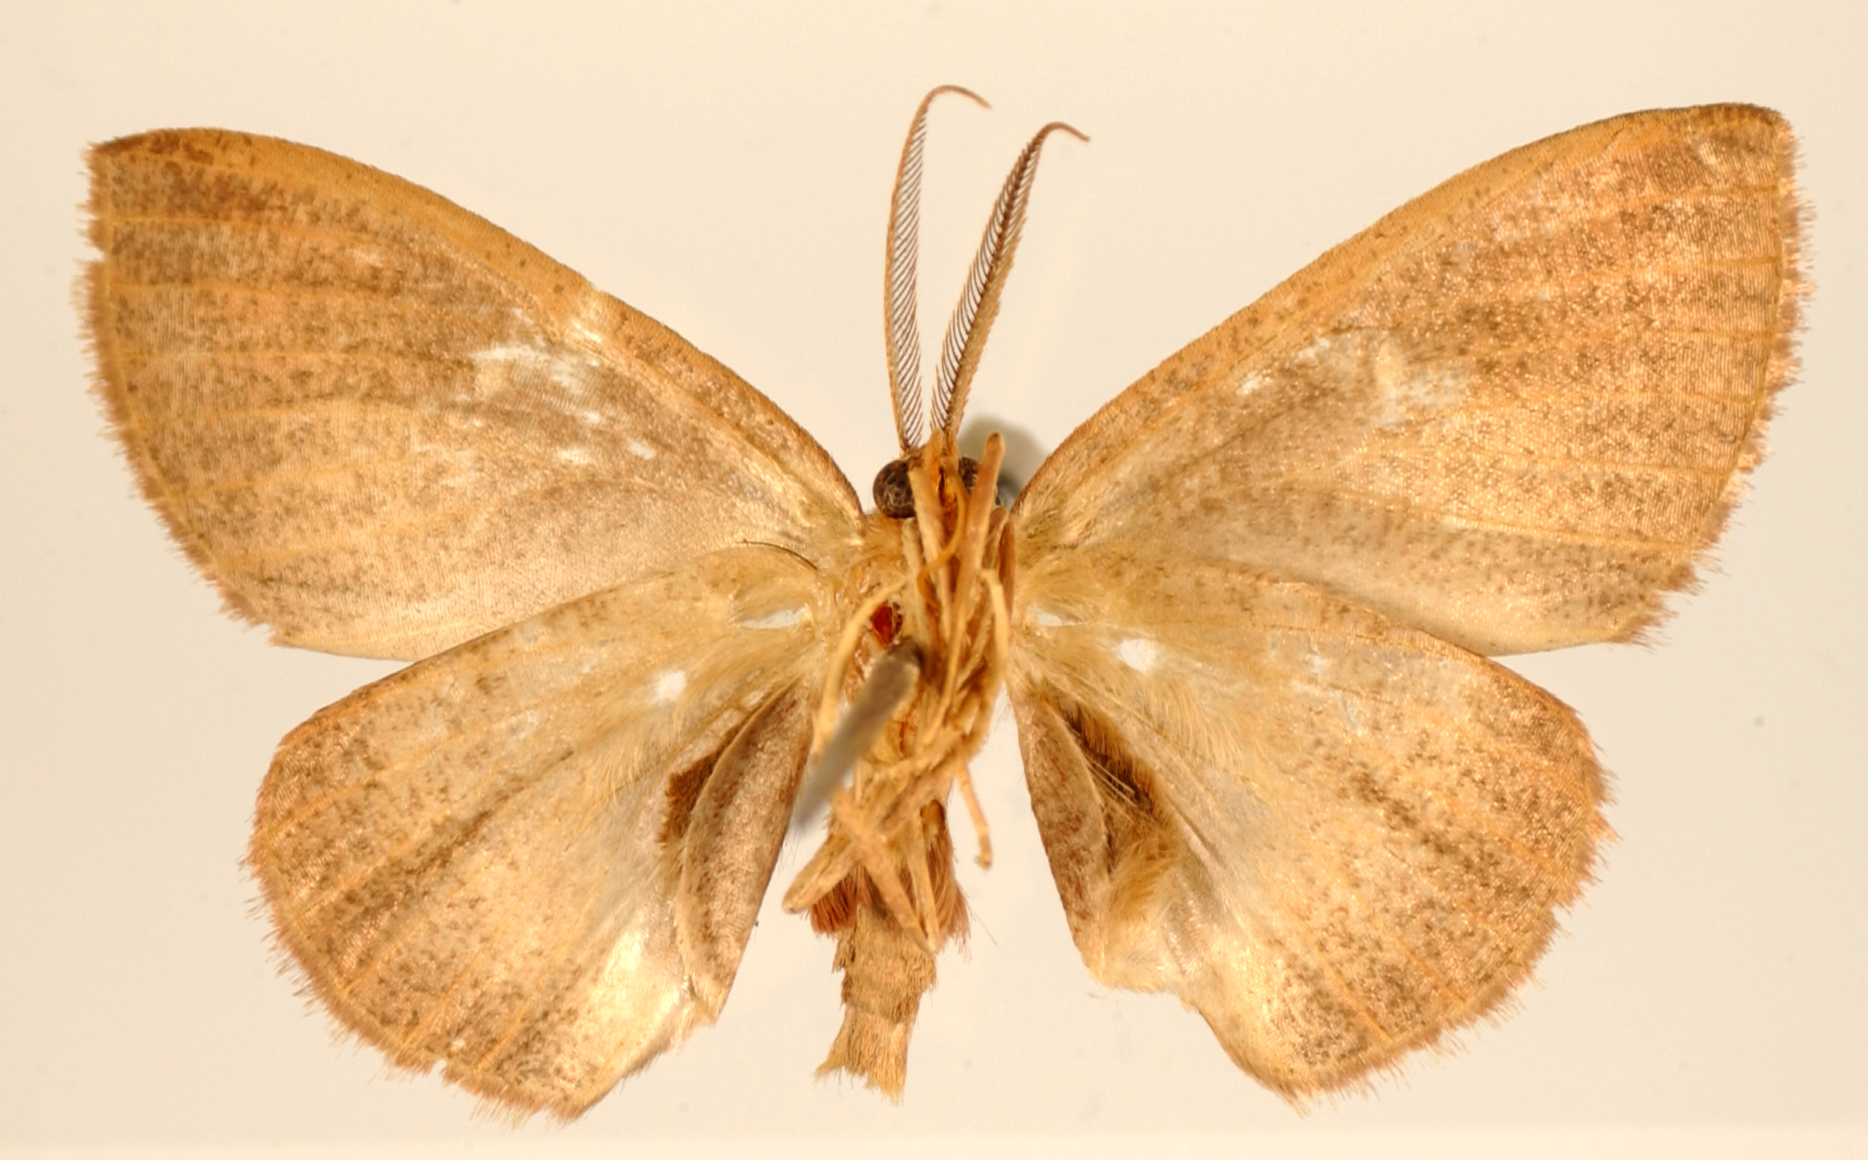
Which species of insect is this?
Lobopola transoma
